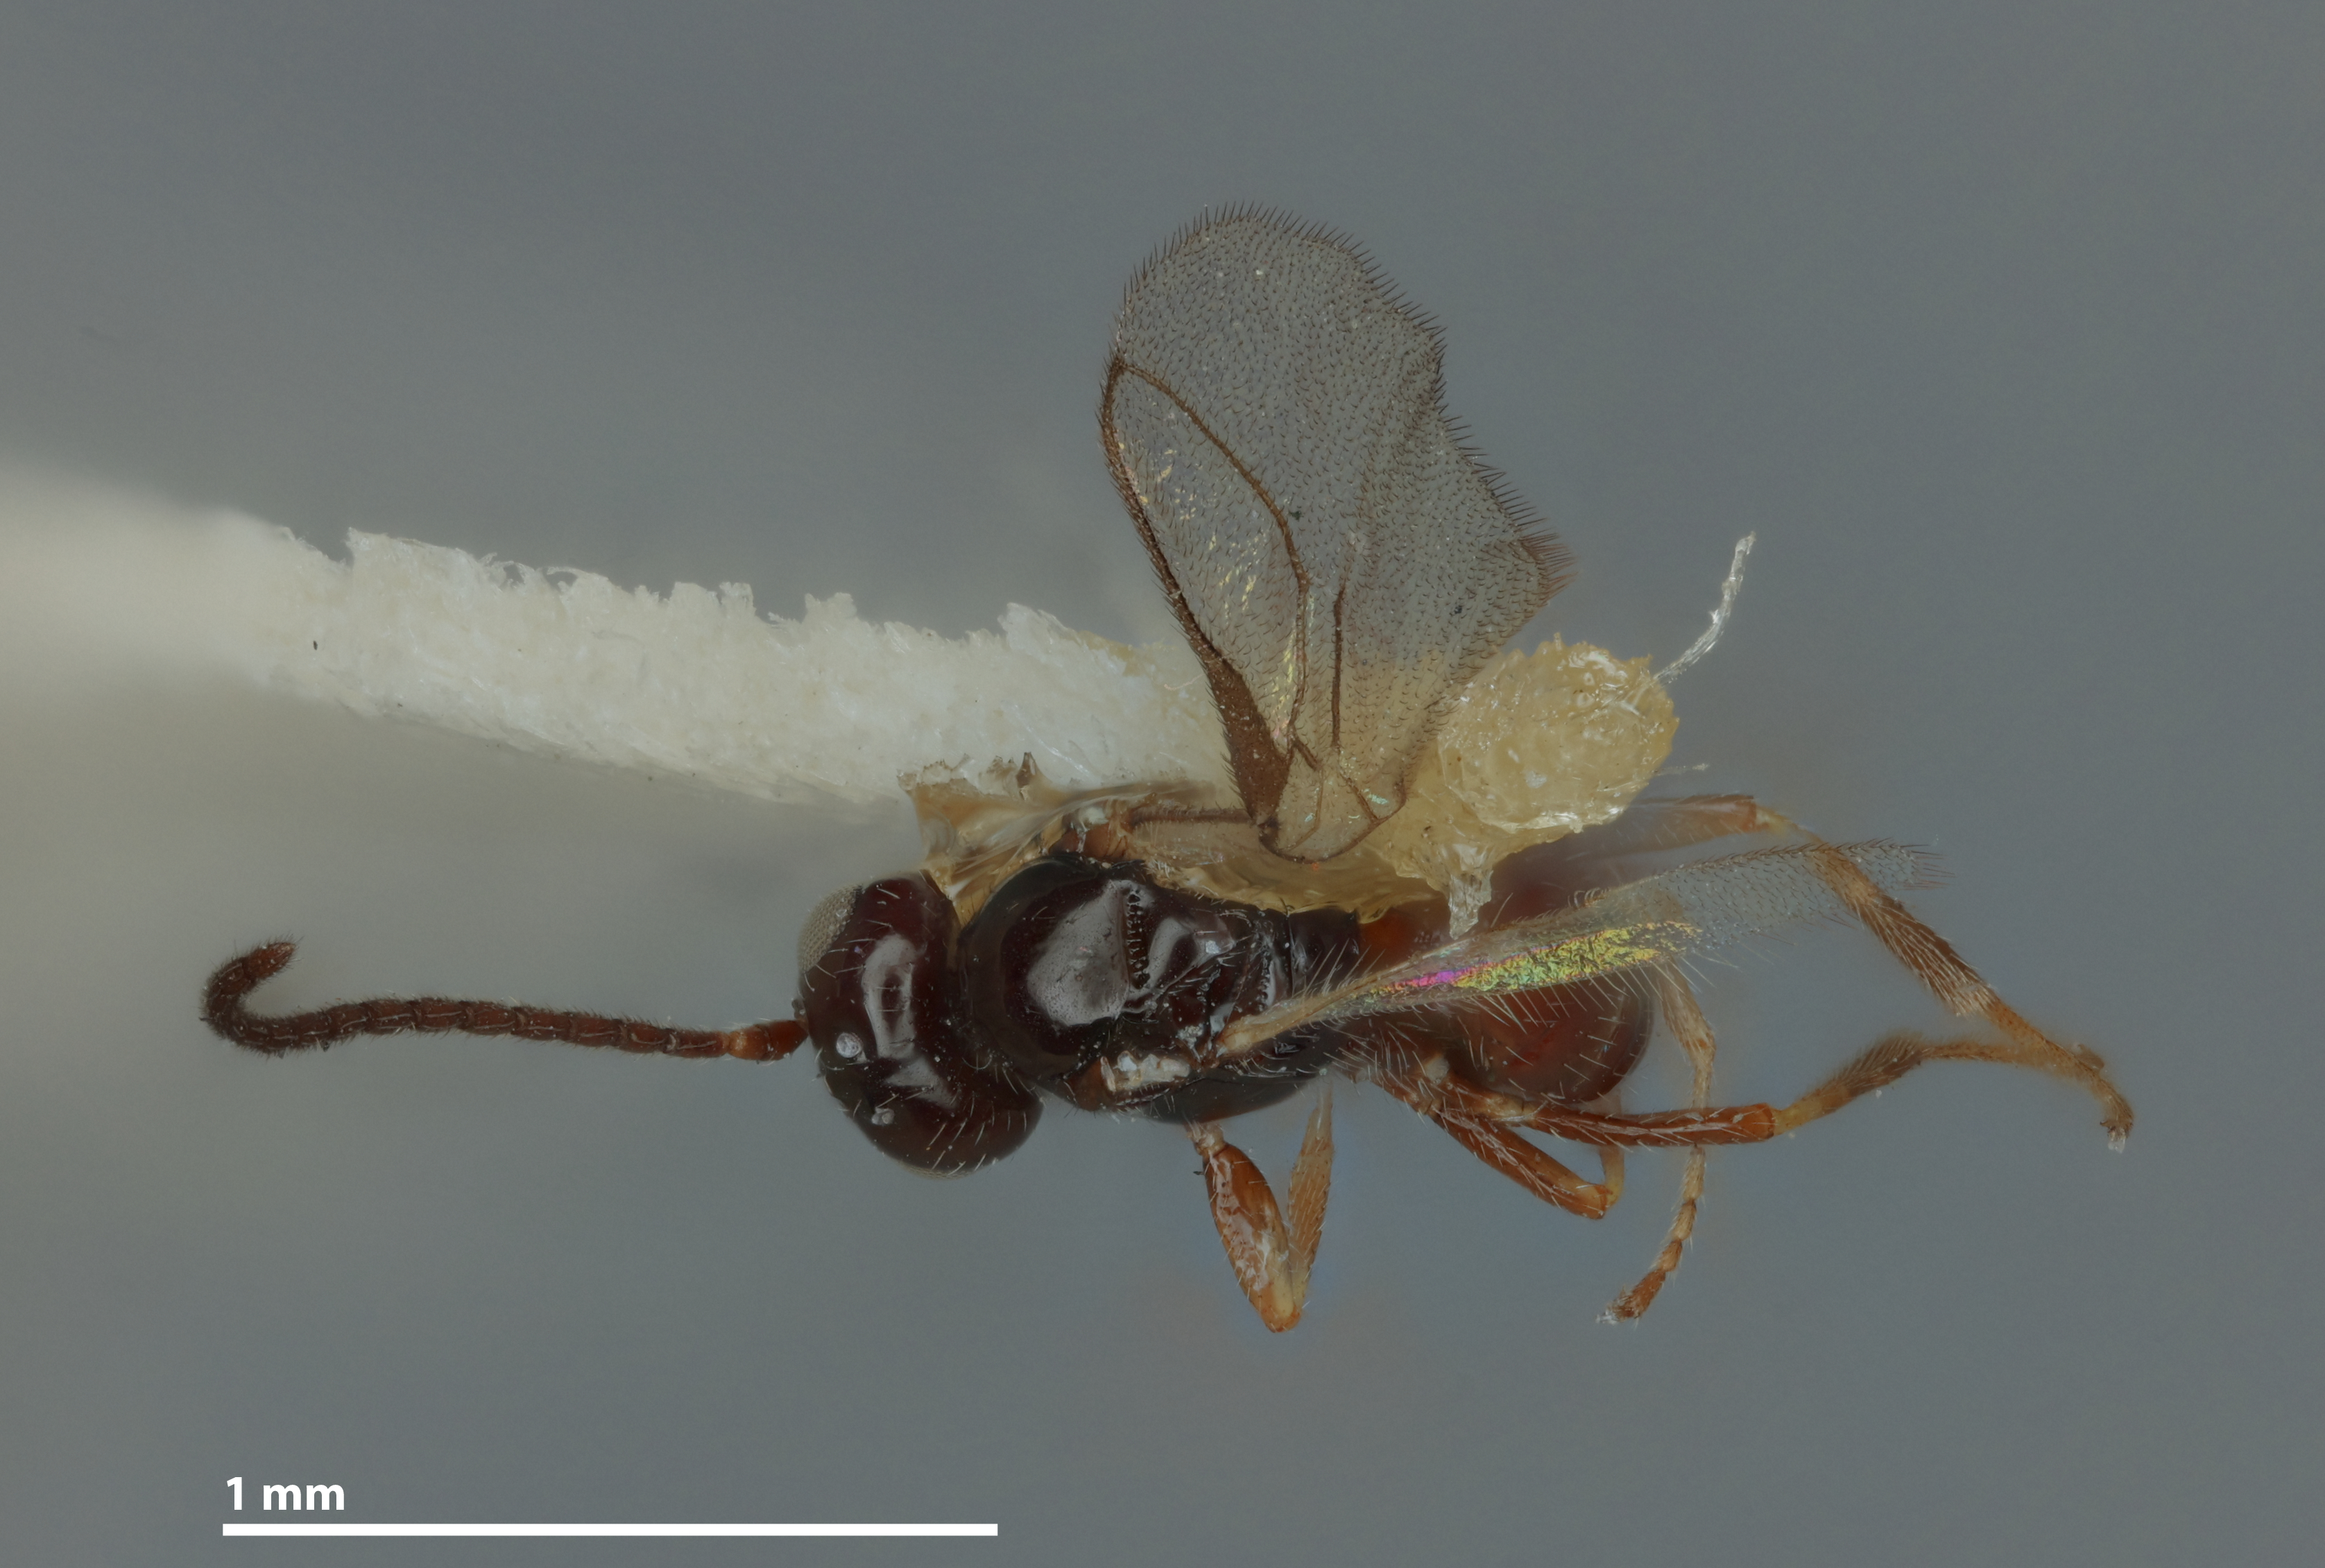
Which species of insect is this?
Opius phoenicensis
